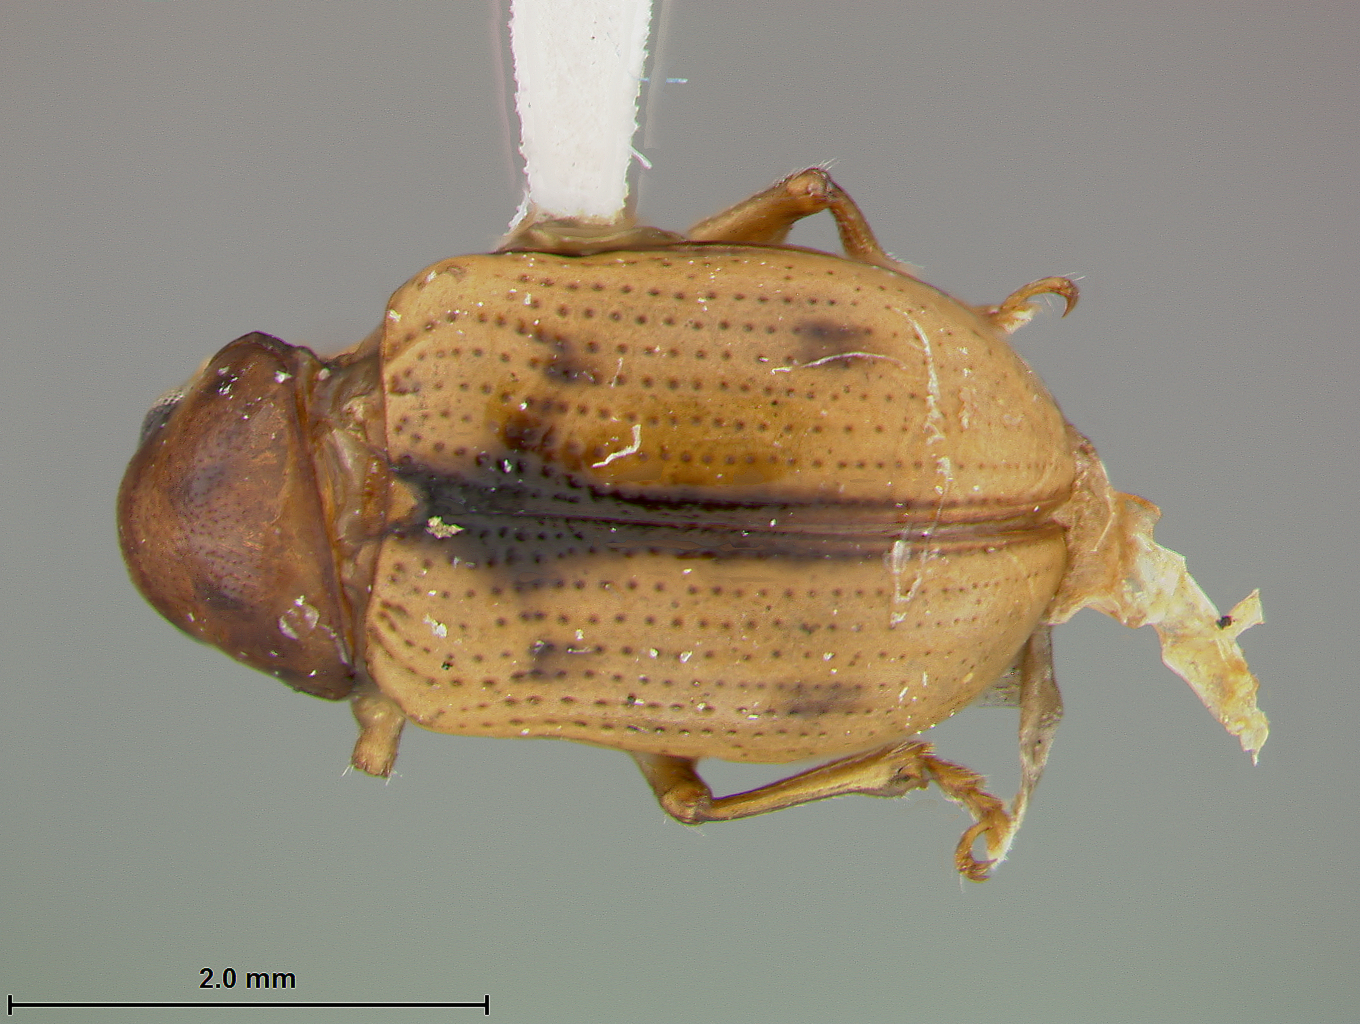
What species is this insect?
Metachroma carolinense
